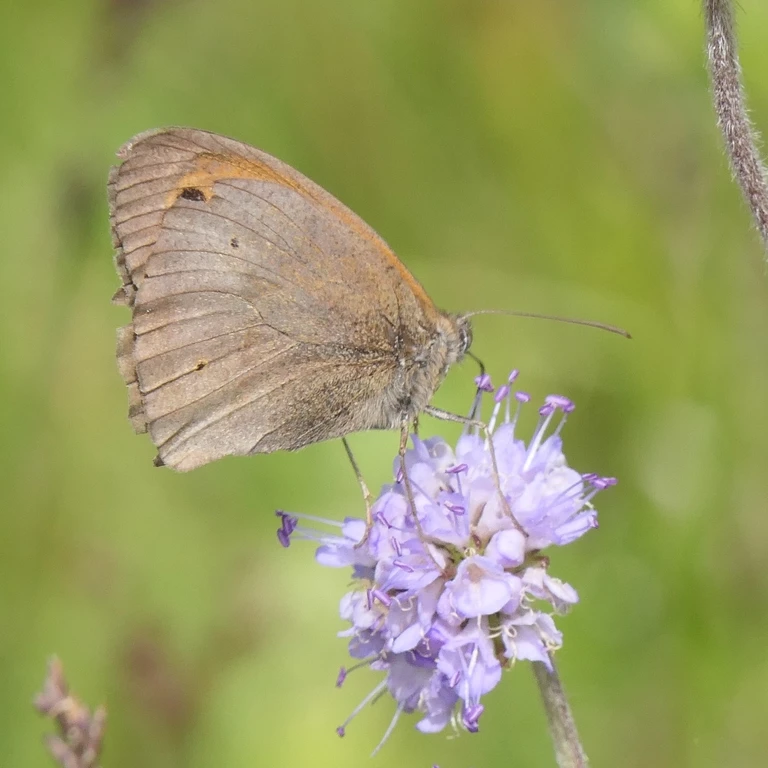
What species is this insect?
Maniola jurtina
